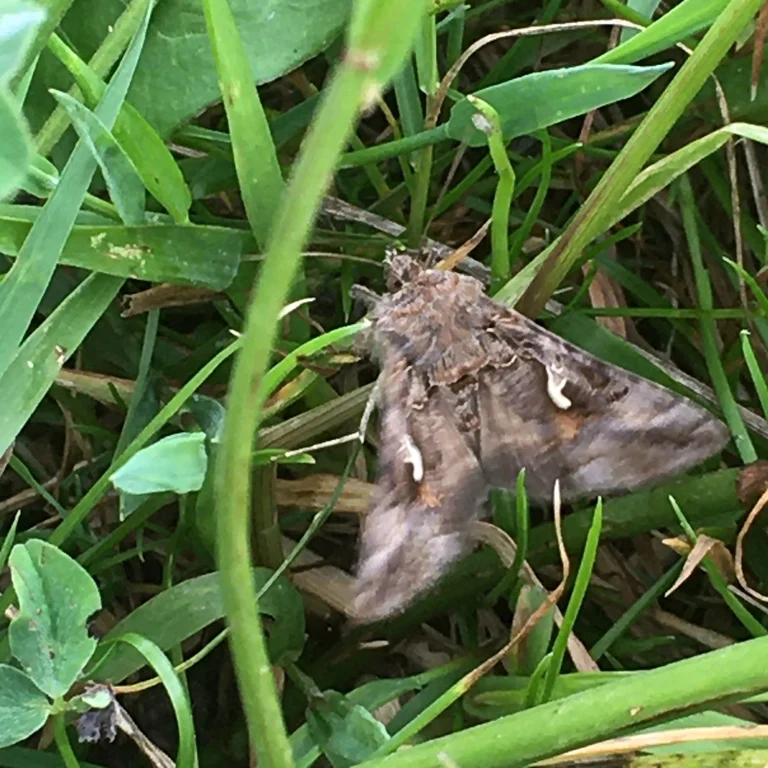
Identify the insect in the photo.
Autographa gamma
